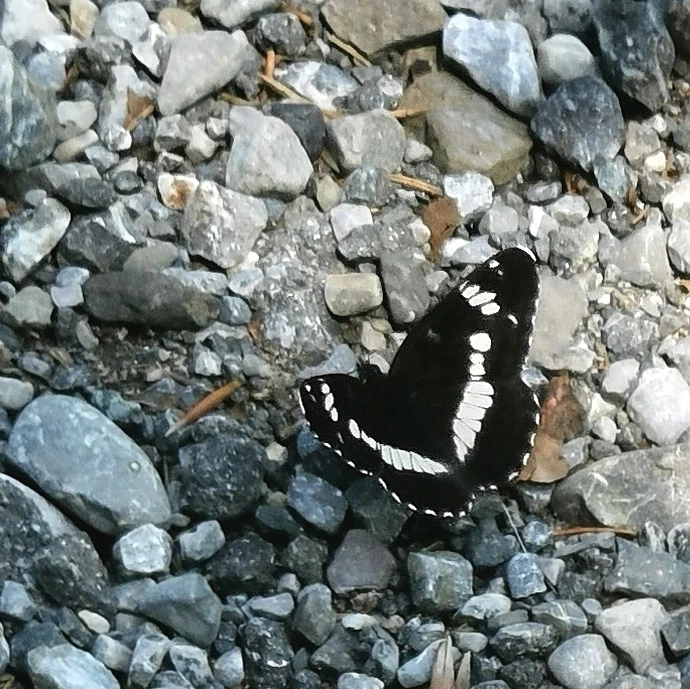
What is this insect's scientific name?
Limenitis camilla (also Ladoga camilla)
